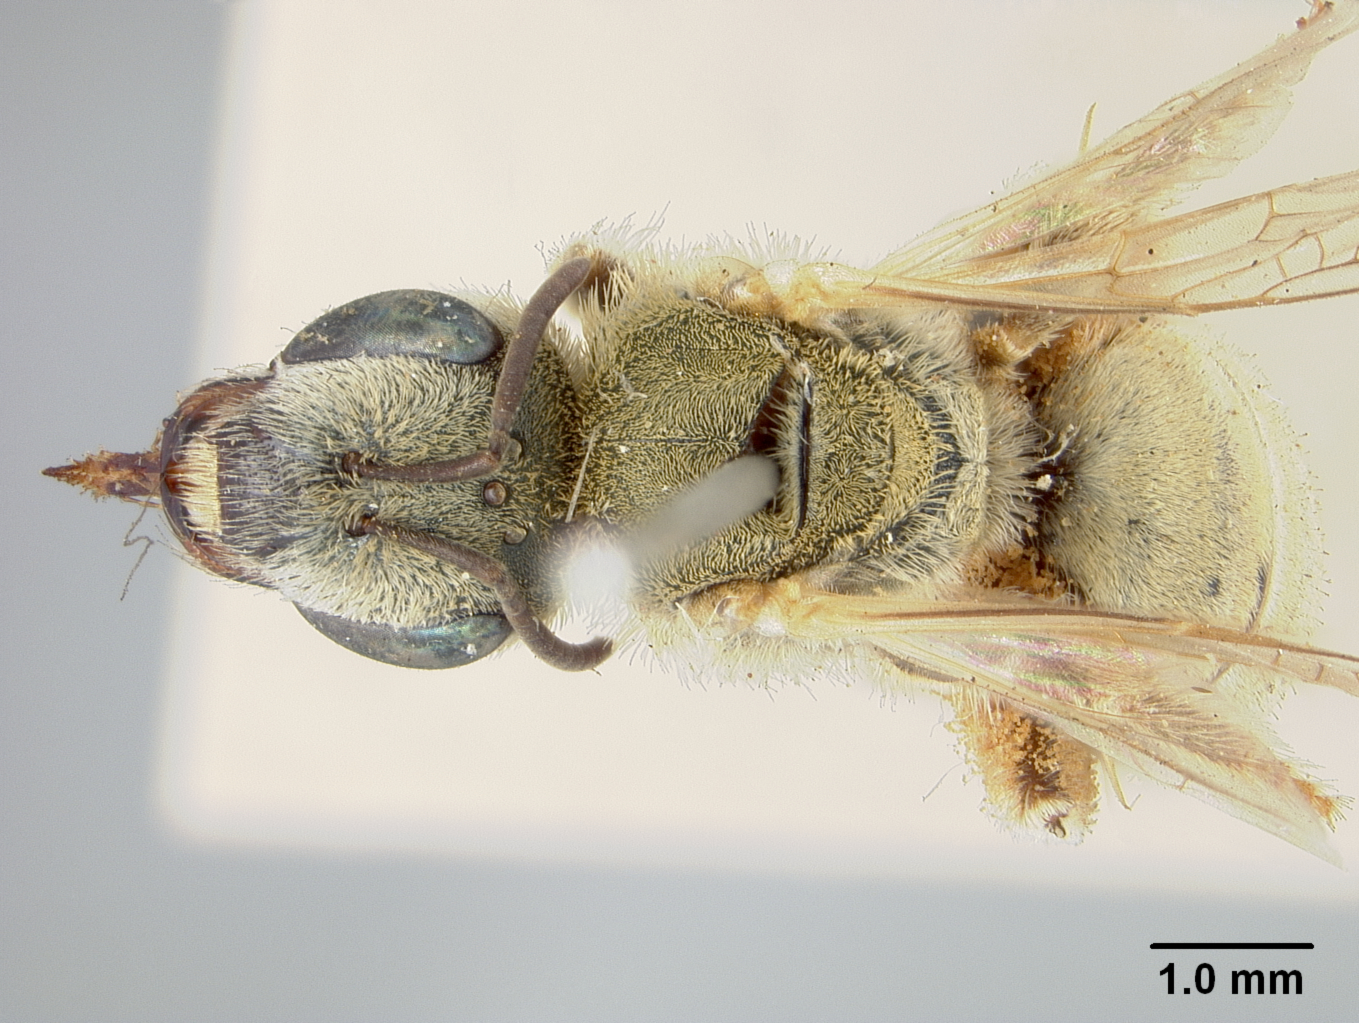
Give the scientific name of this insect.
Halictus cariniventris
